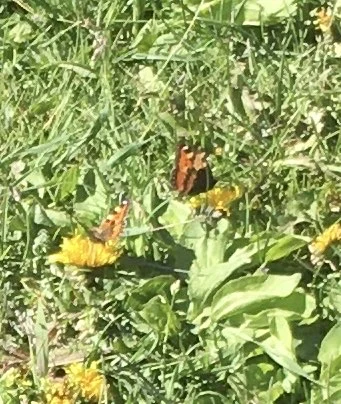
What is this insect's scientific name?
Aglais urticae
